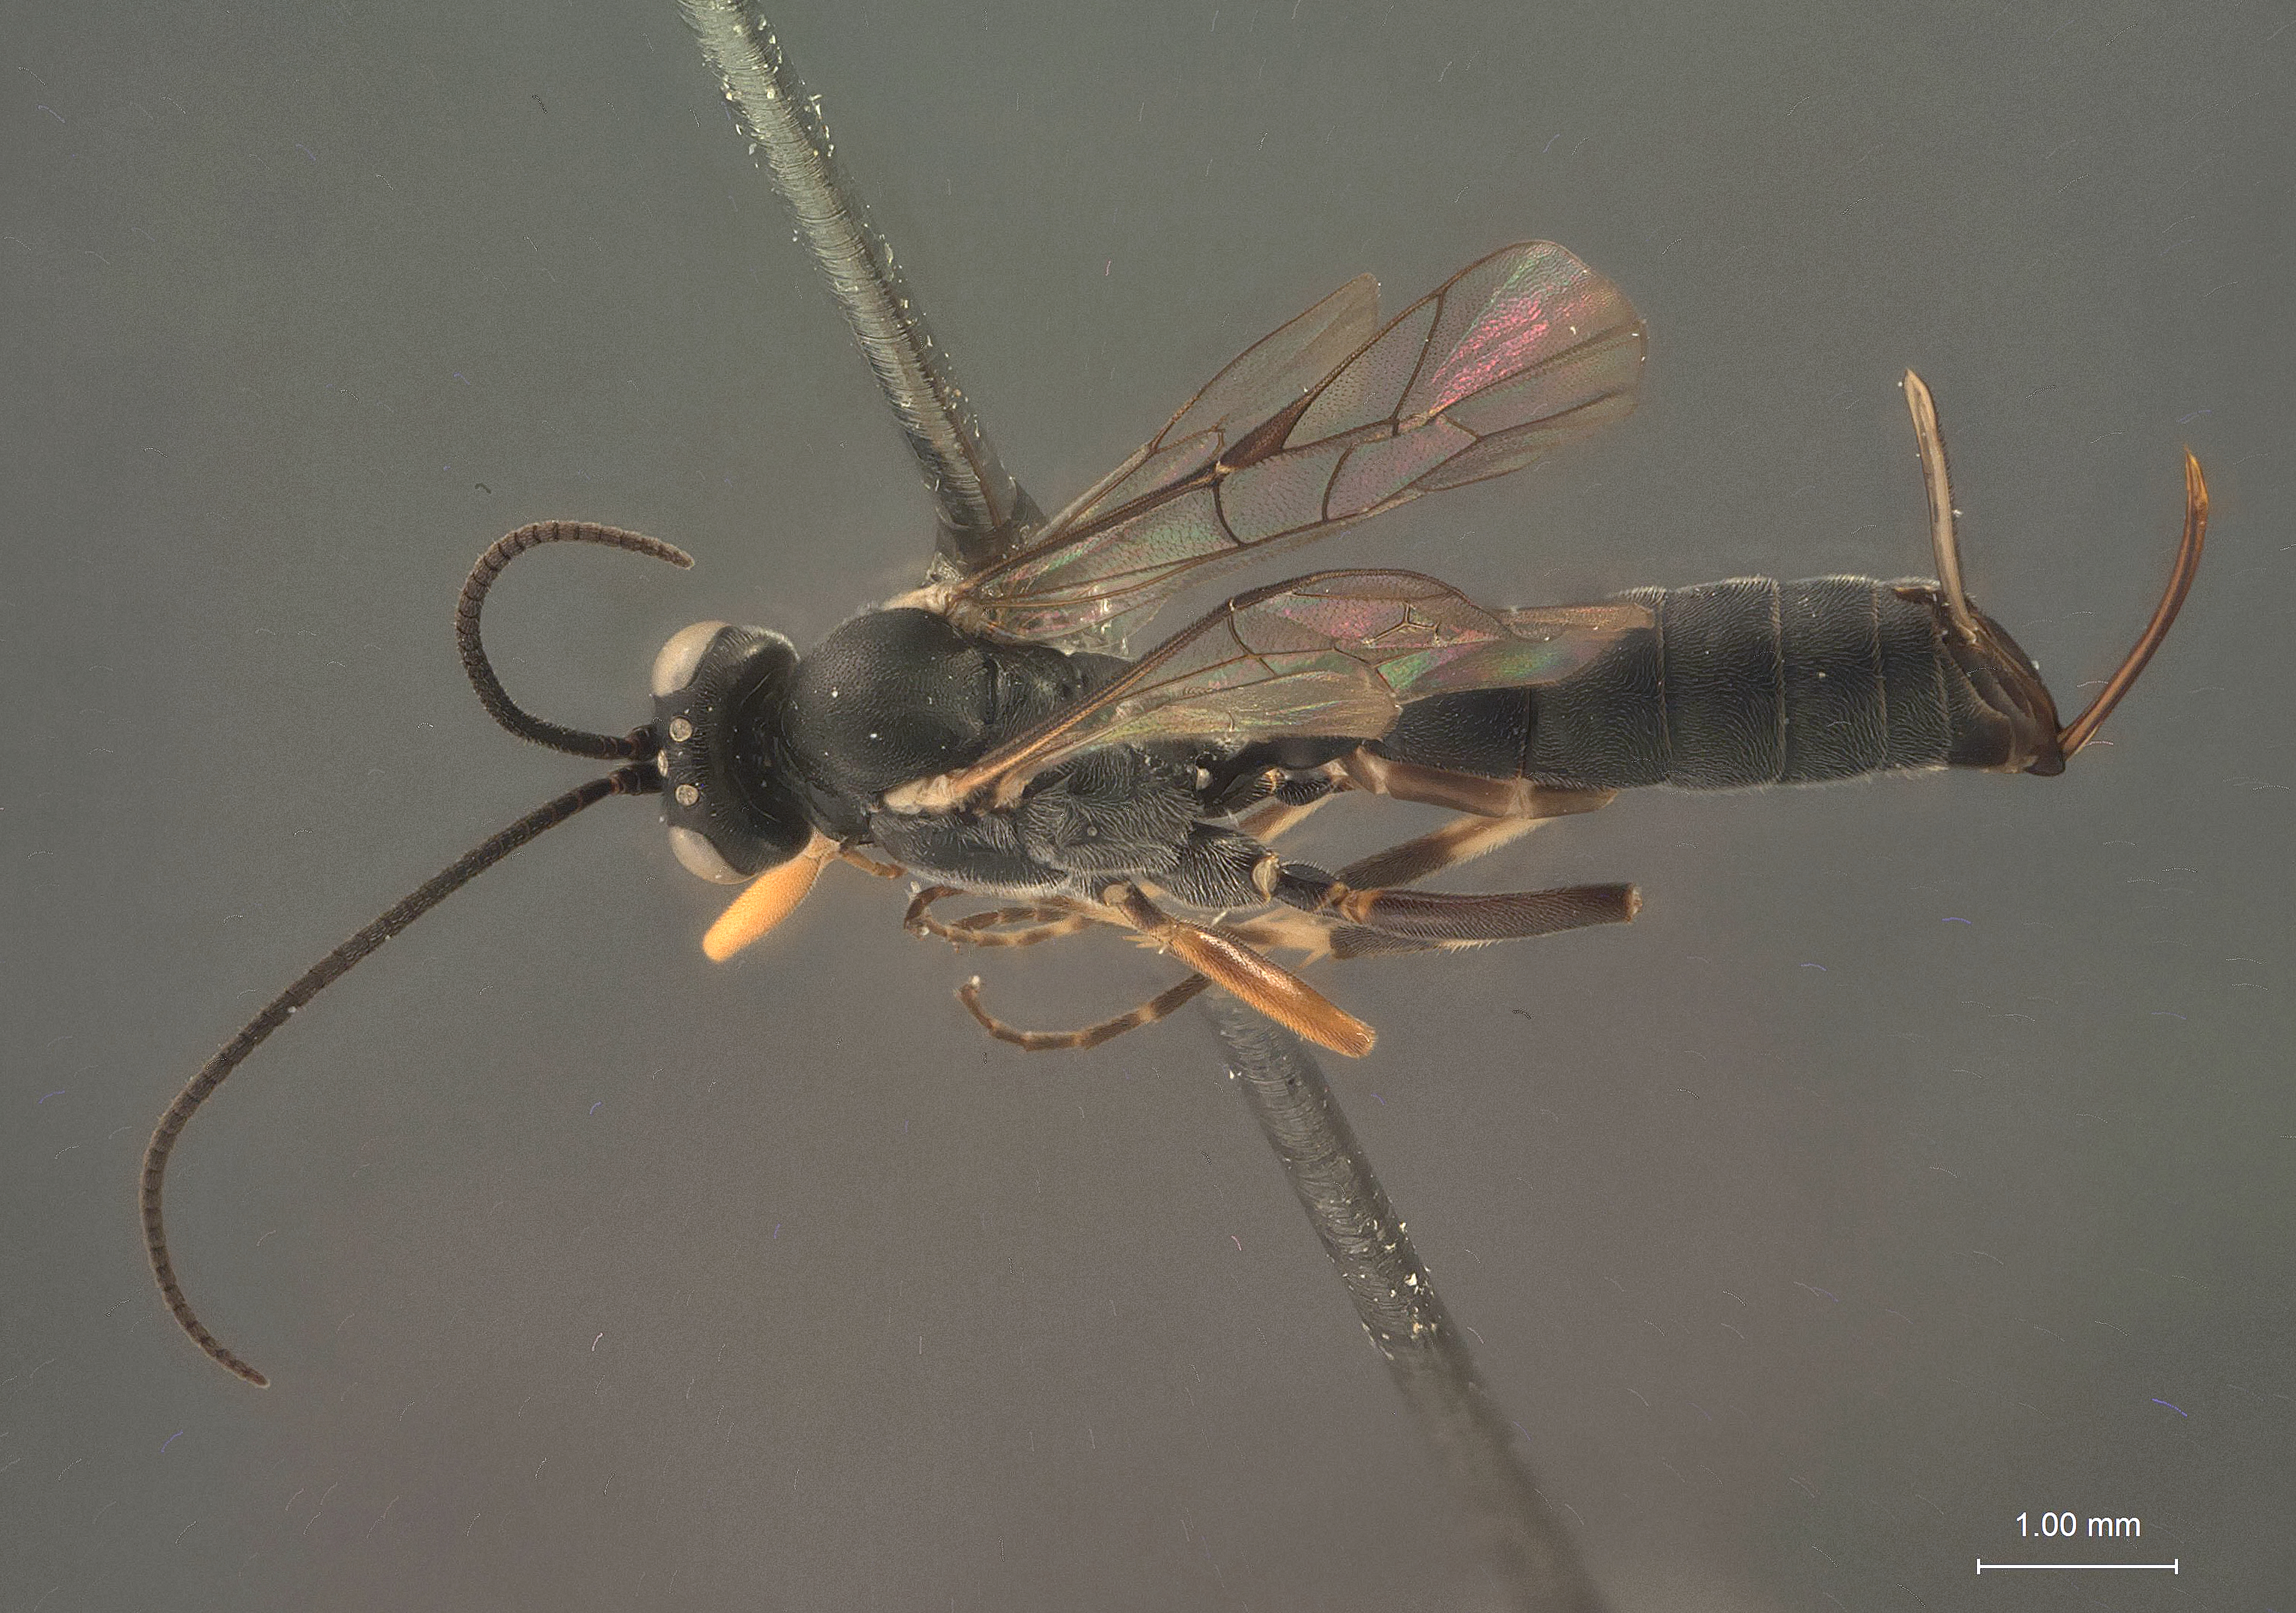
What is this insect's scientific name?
Sinophorus rhyacioniae
